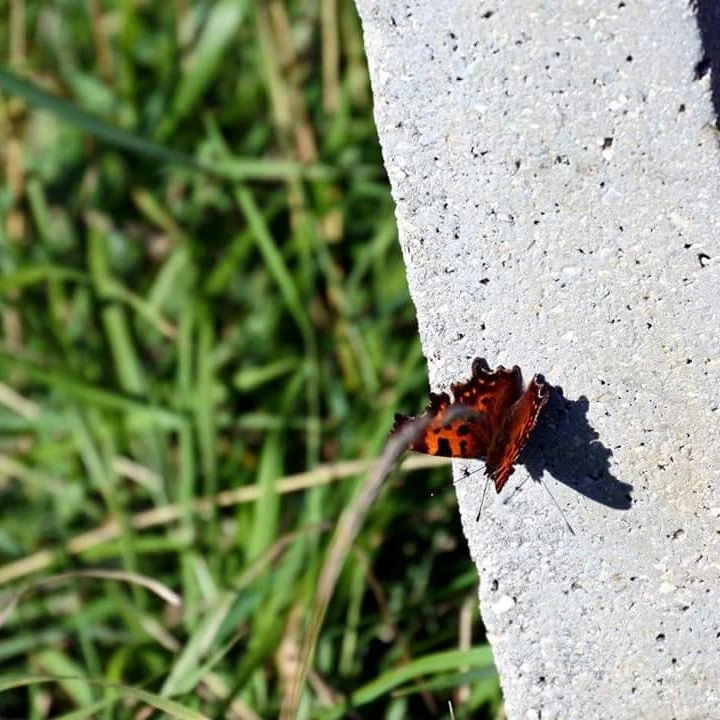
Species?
Polygonia c-album
